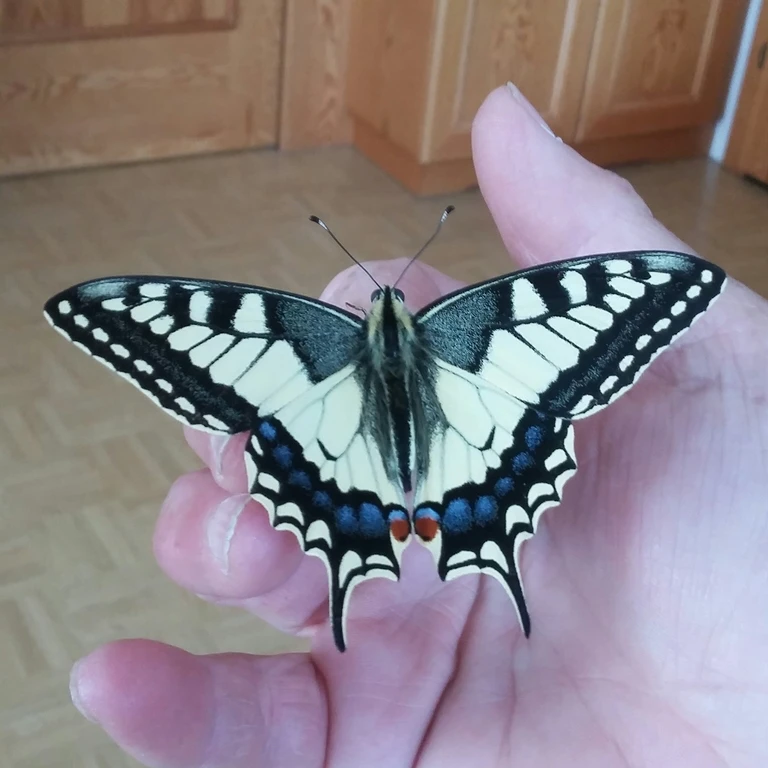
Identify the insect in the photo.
Papilio machaon
